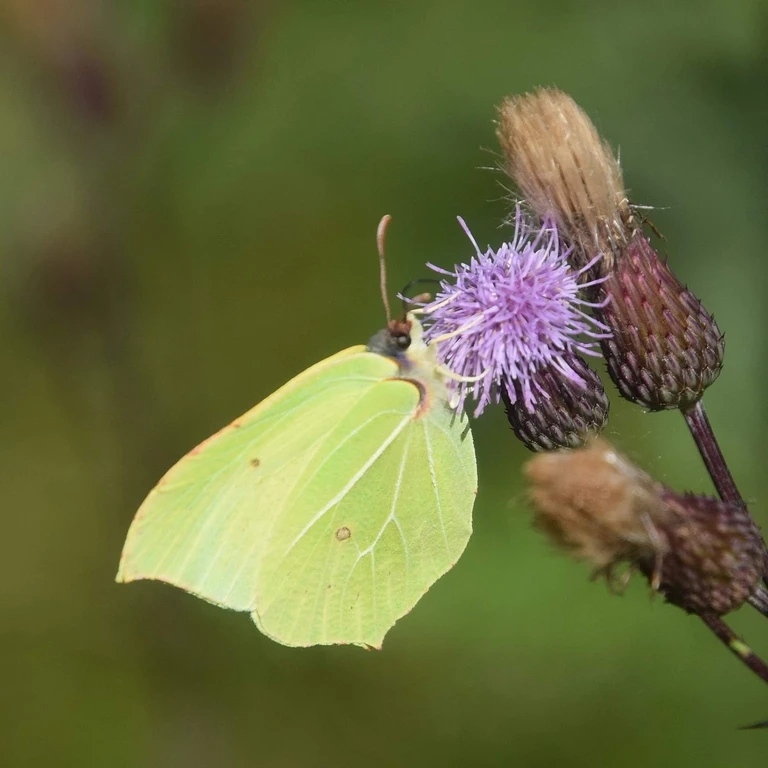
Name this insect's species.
Gonepteryx rhamni
